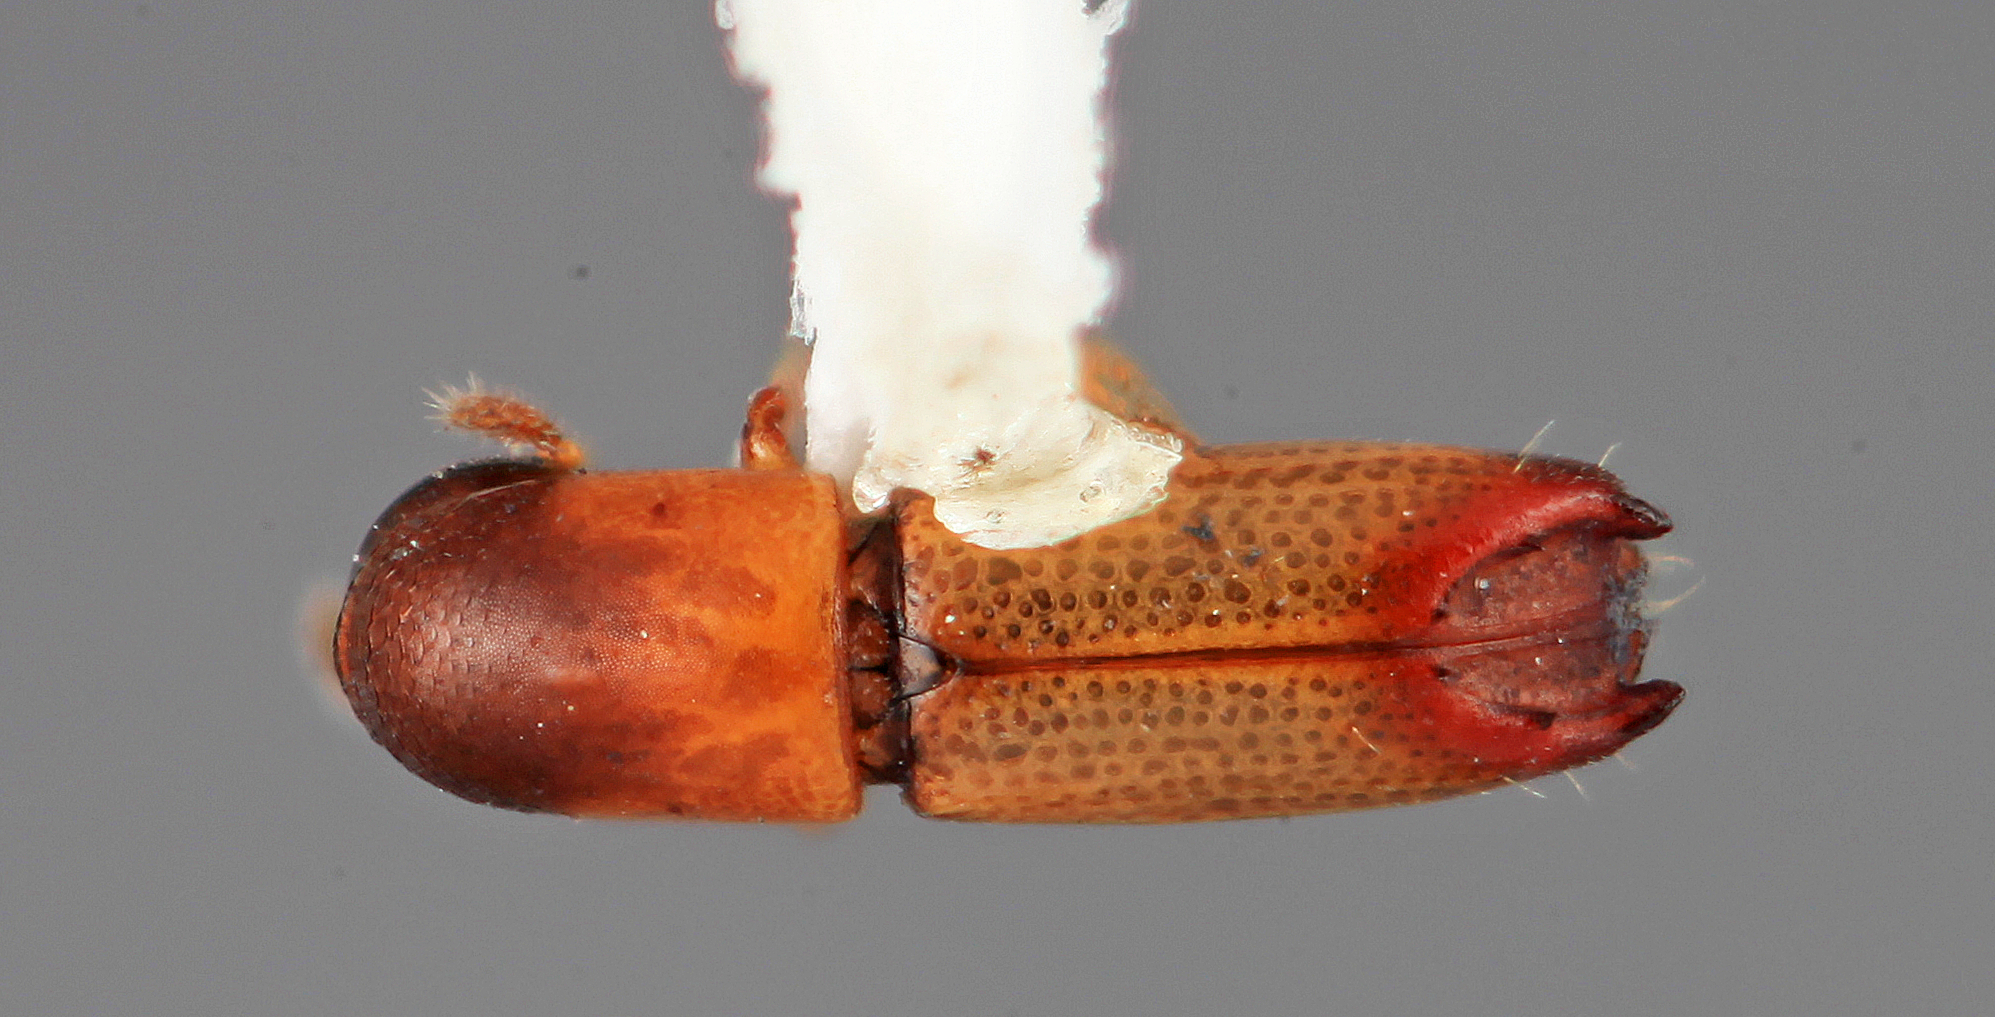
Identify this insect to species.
Tricolus angustatus
